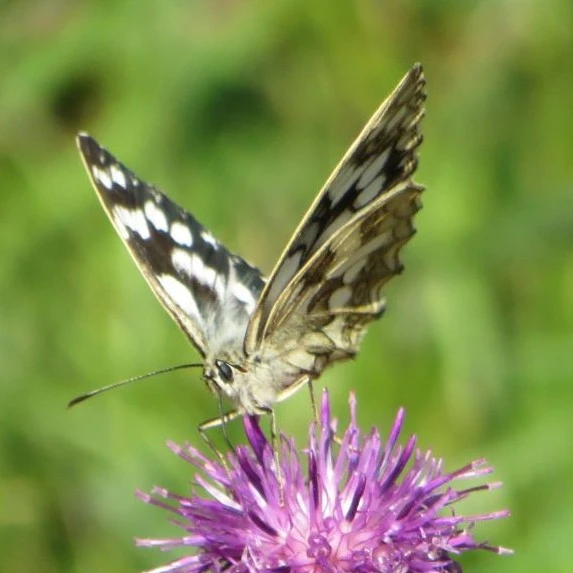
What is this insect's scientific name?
Melanargia galathea
